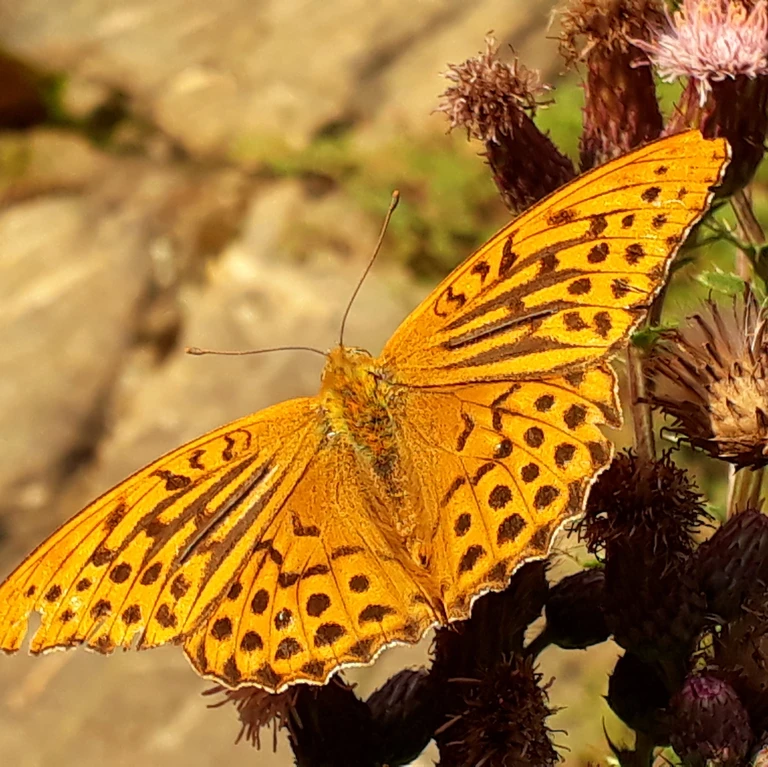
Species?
Argynnis paphia
